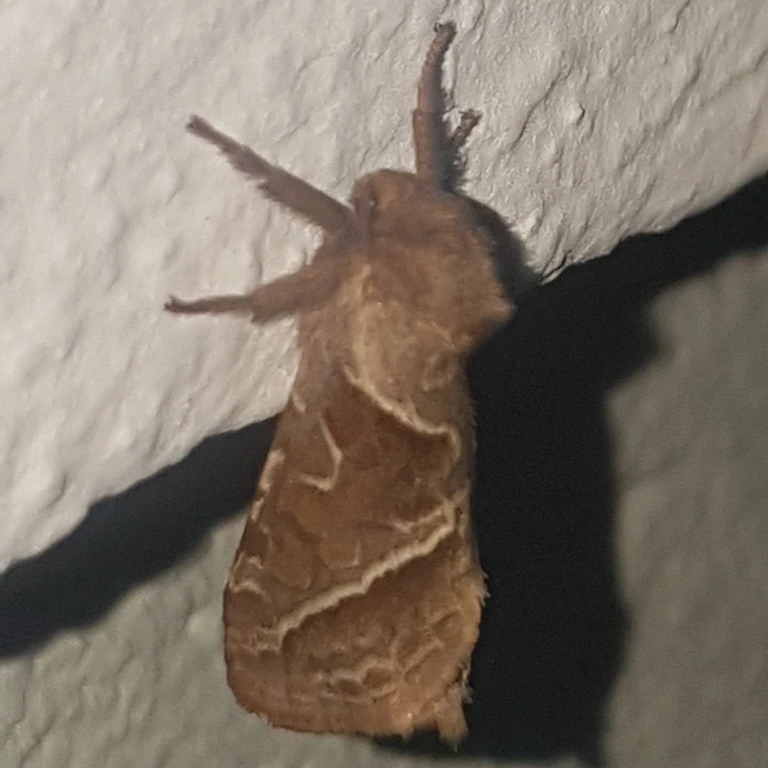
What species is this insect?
Triodia sylvina
